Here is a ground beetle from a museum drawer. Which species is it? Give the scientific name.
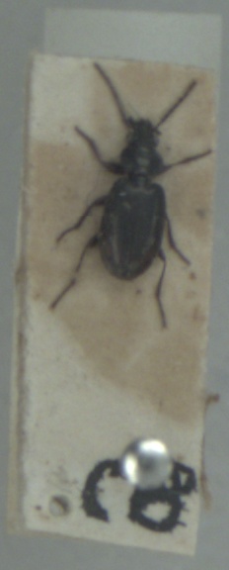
Bembidion aeneum
